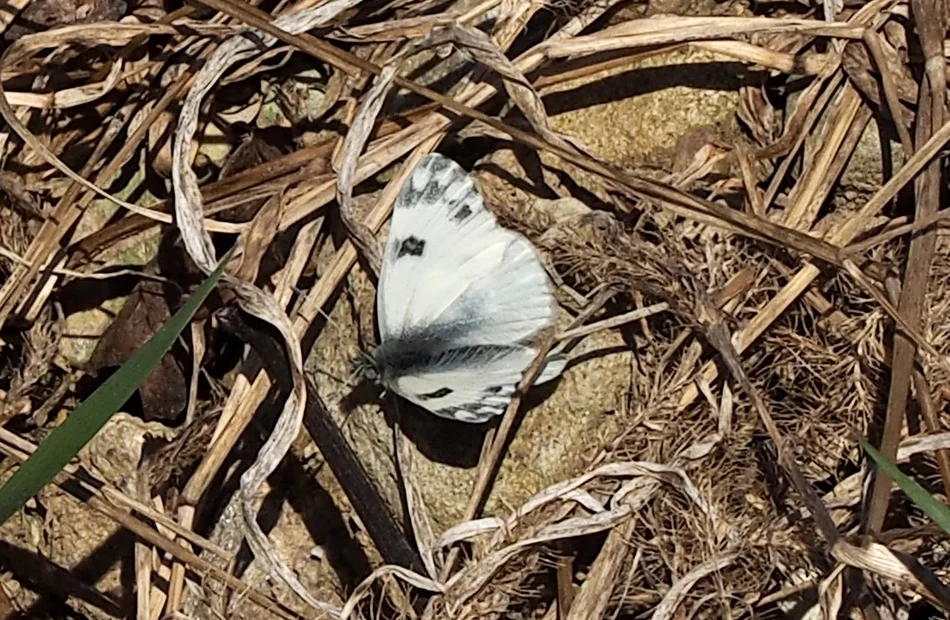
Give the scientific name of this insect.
Pontia edusa
